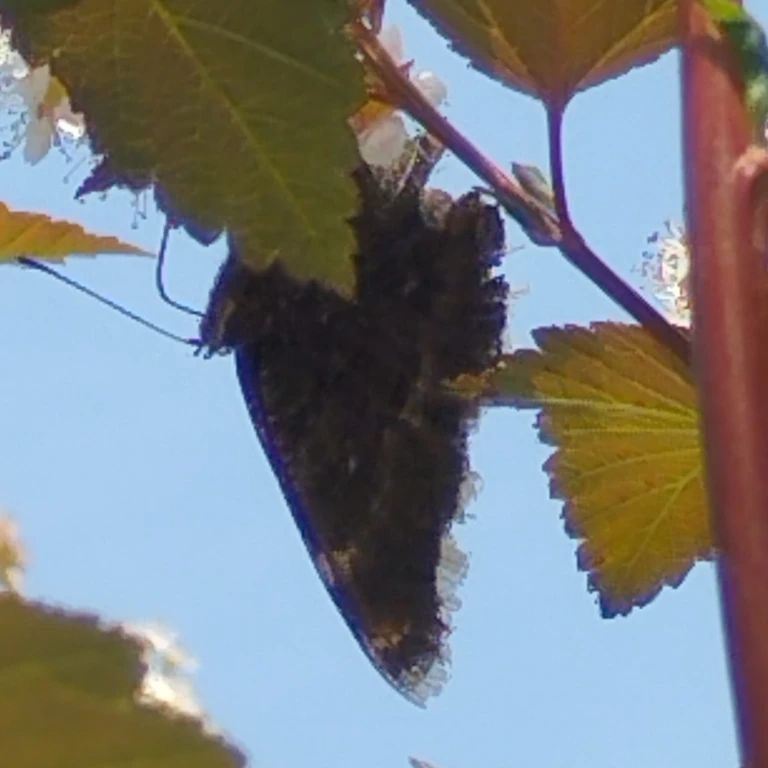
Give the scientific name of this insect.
Nymphalis antiopa
